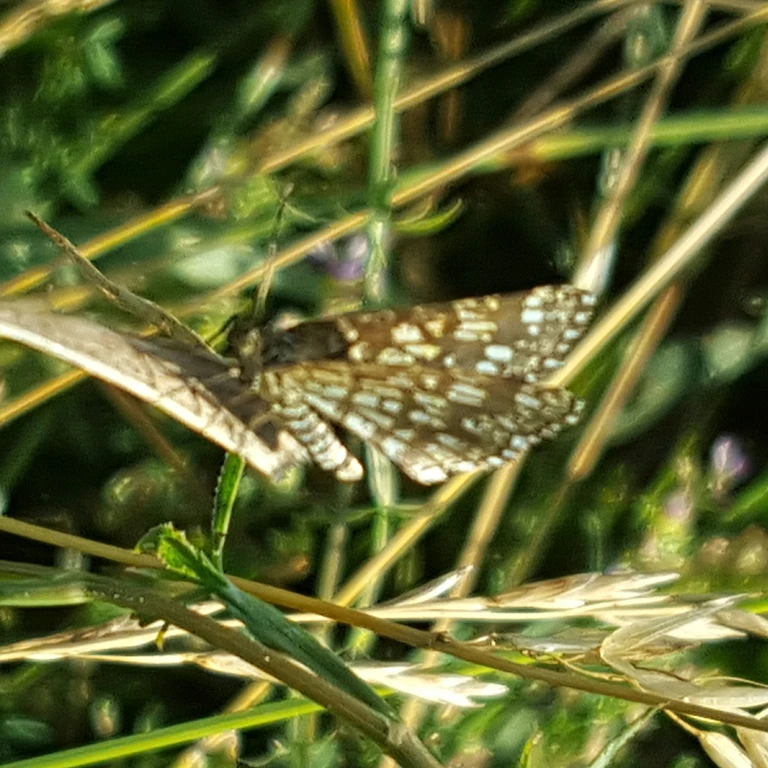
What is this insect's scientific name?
Chiasmia clathrata
